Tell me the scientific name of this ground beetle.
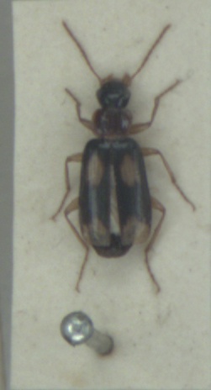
Dromius quadrimaculatus
